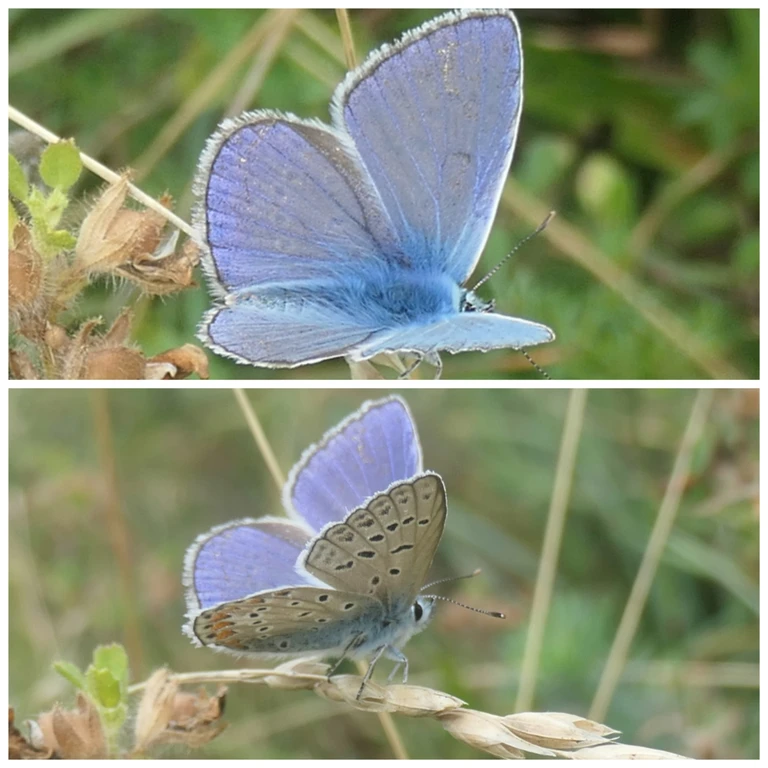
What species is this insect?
Polyommatus icarus
